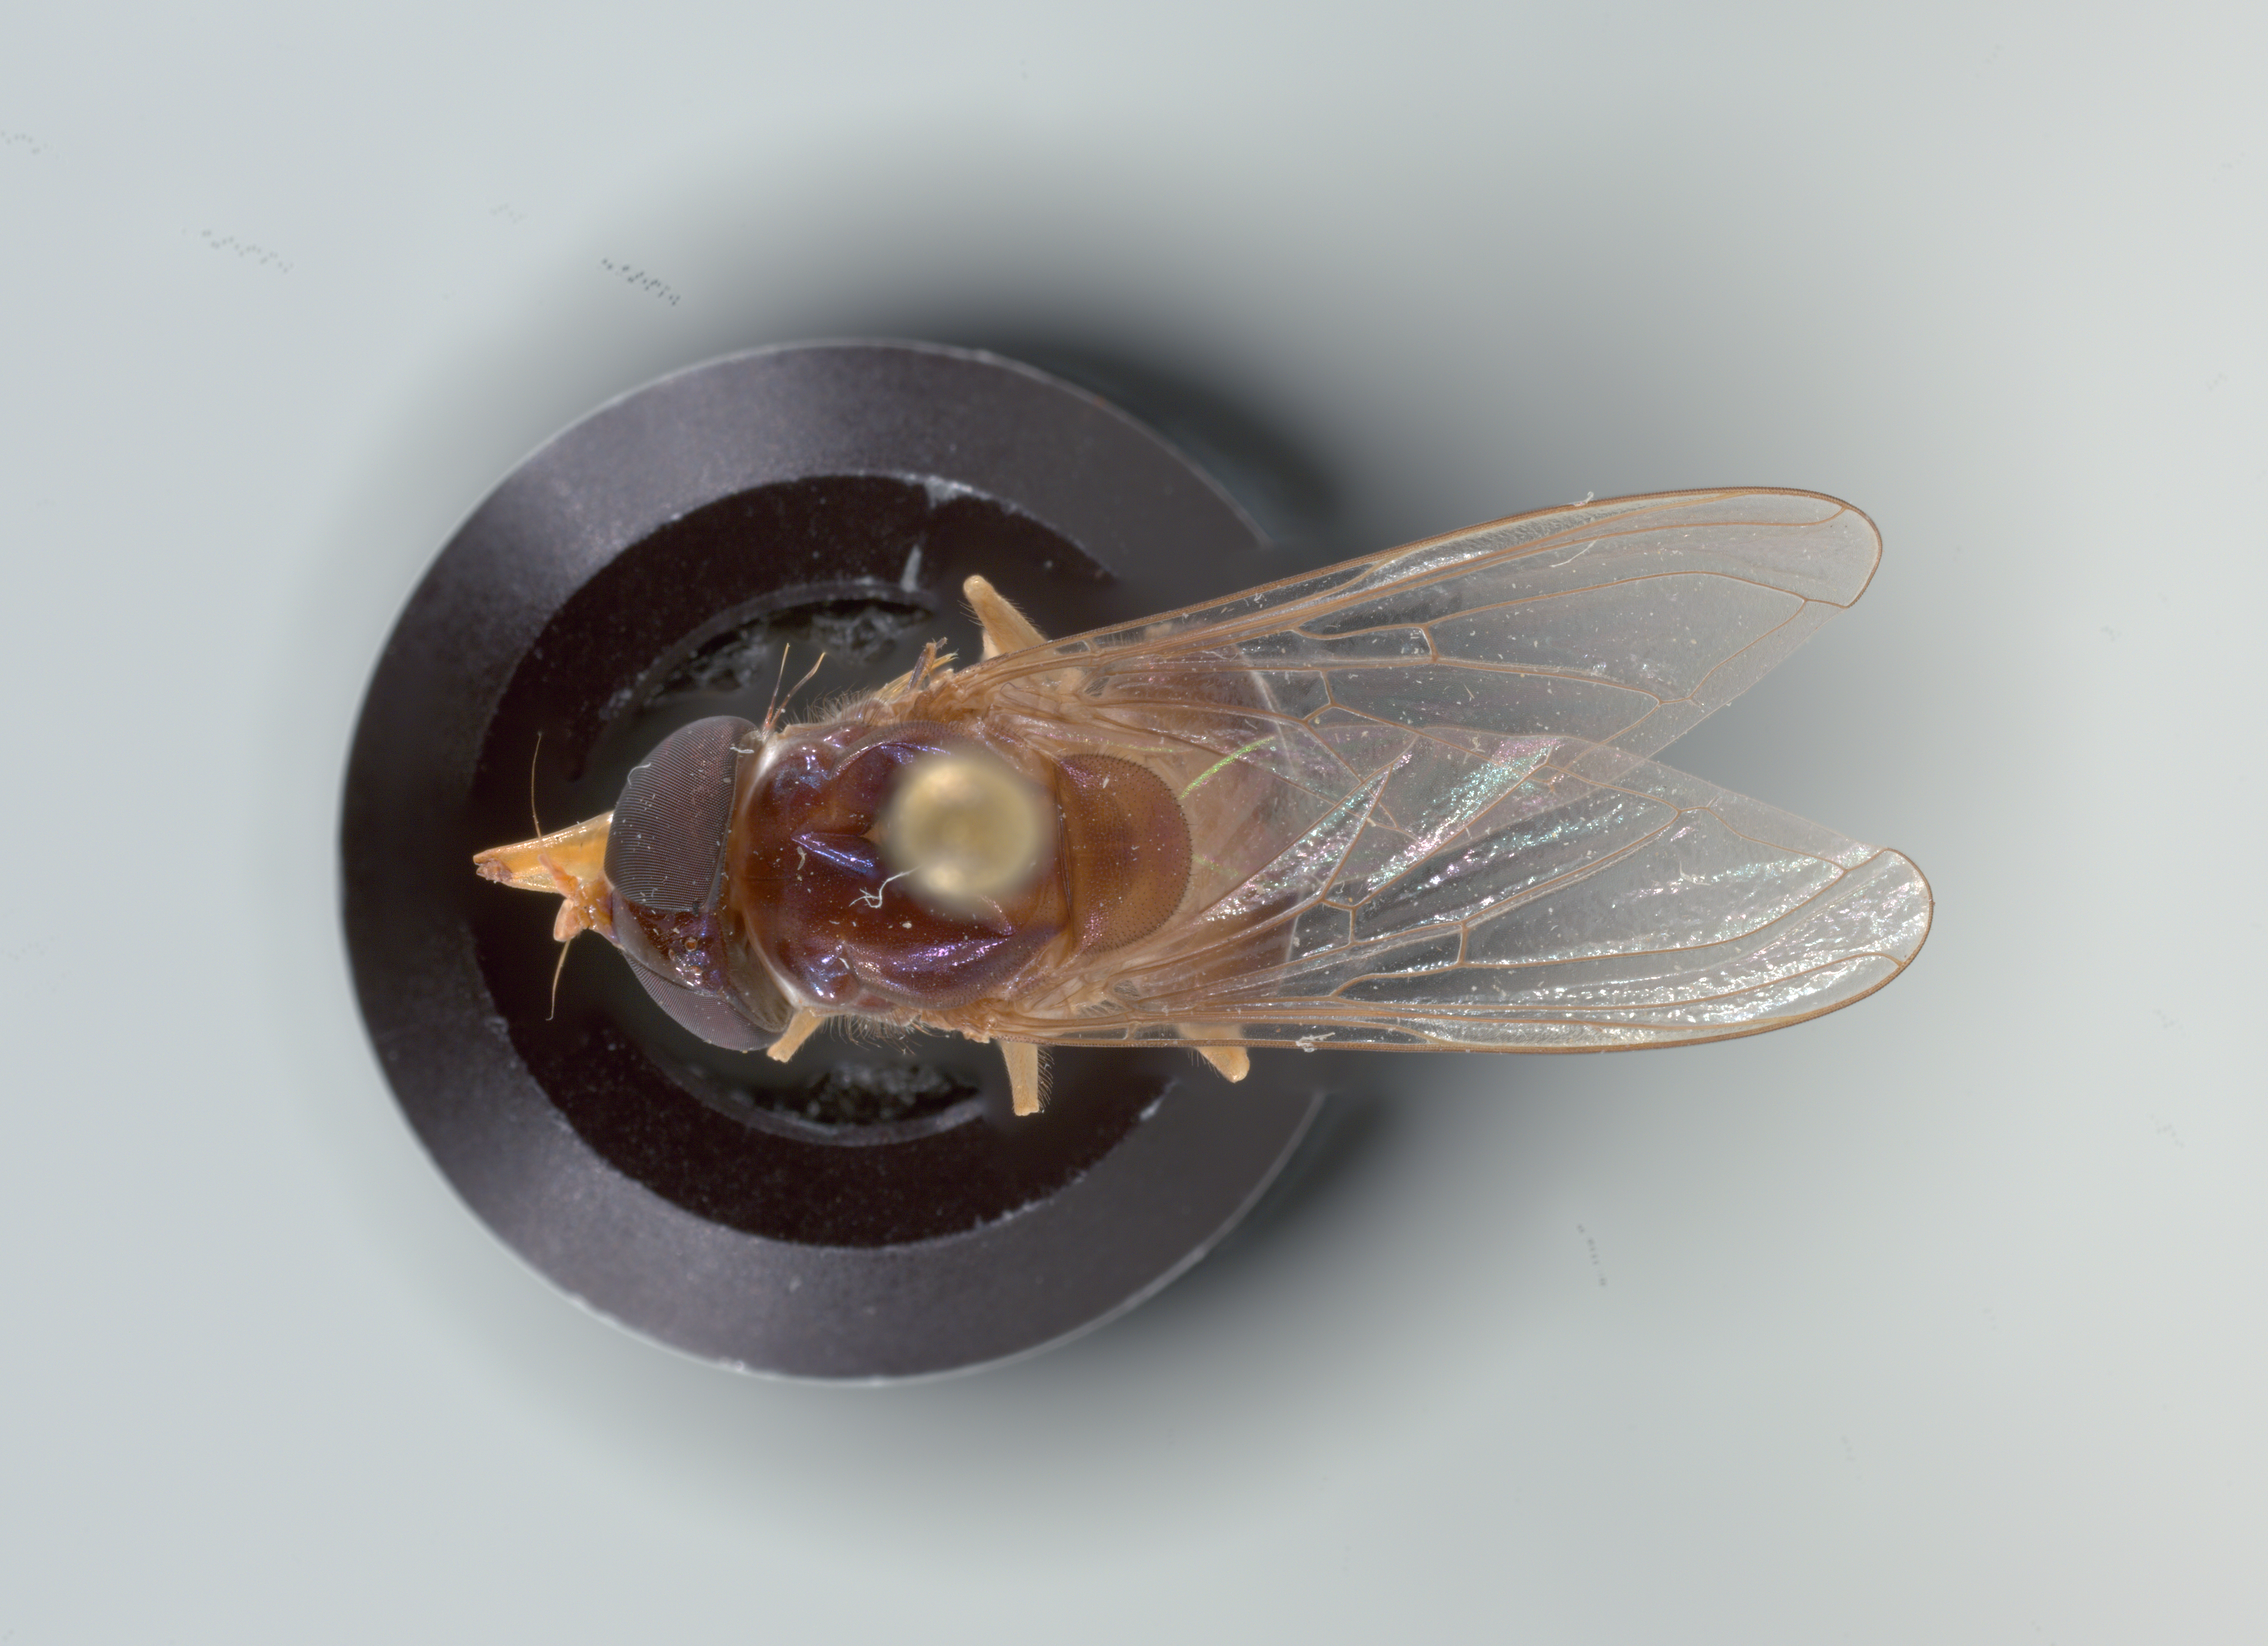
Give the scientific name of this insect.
Rhingia caerulescens
